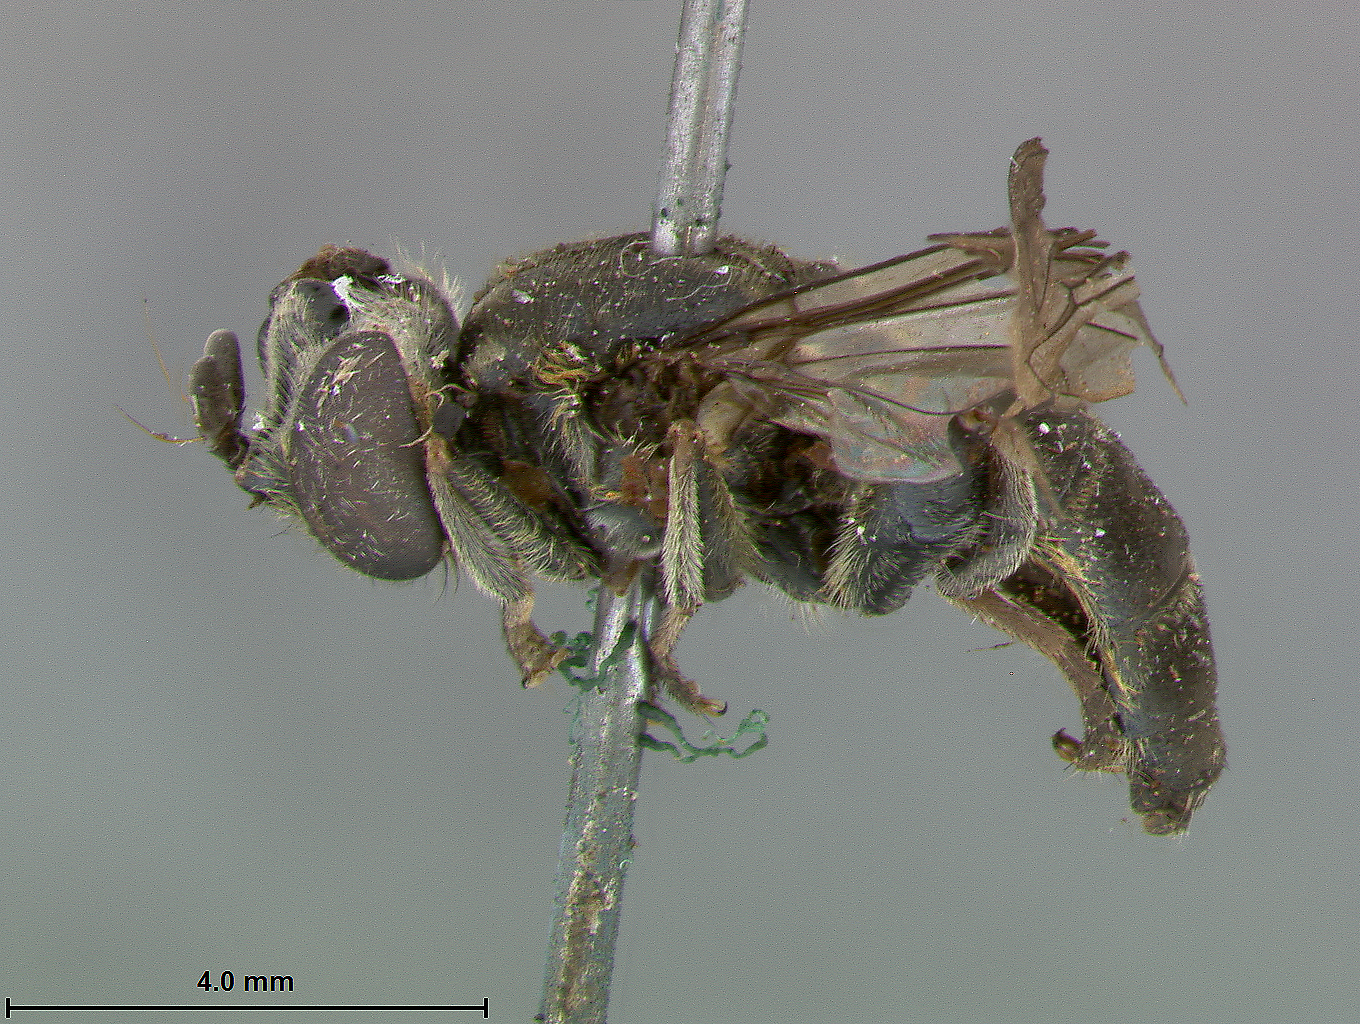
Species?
Quichuana sylvicola
